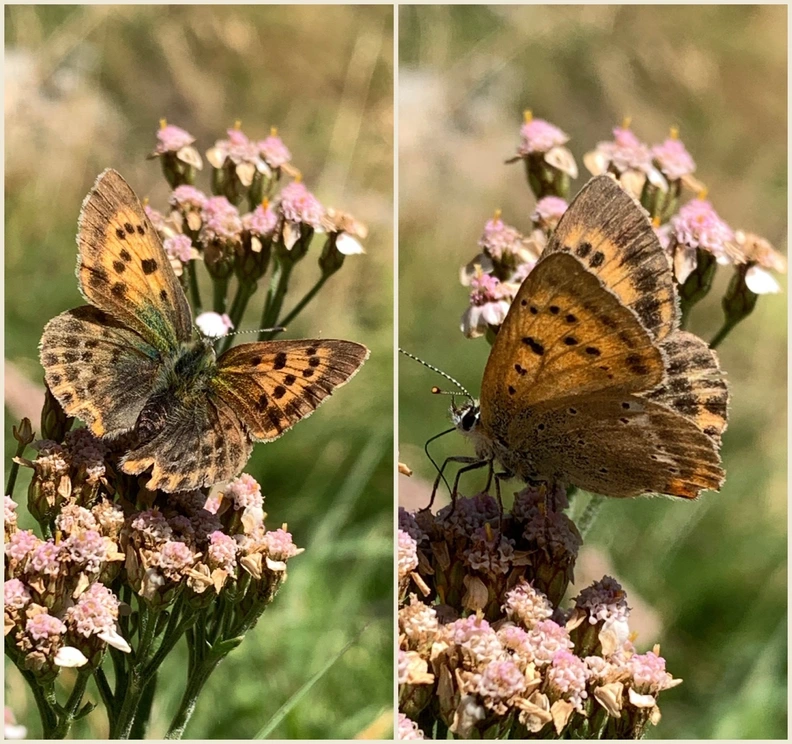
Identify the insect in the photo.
Lycaena virgaureae
